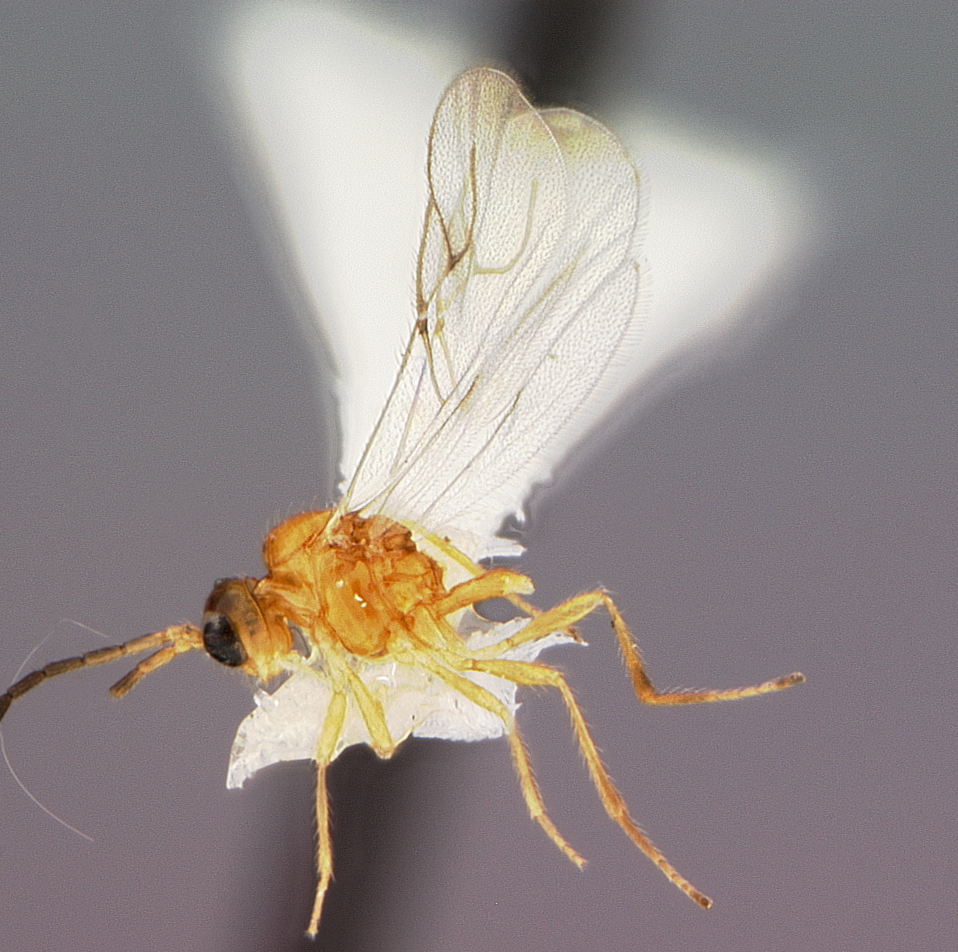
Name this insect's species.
Binodoxys sinensis
